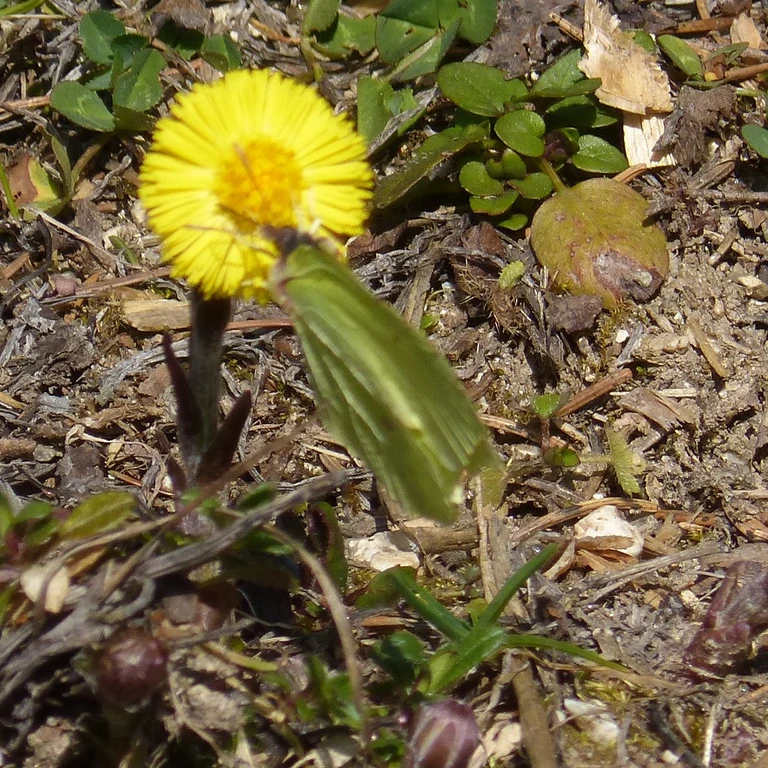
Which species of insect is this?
Gonepteryx rhamni
